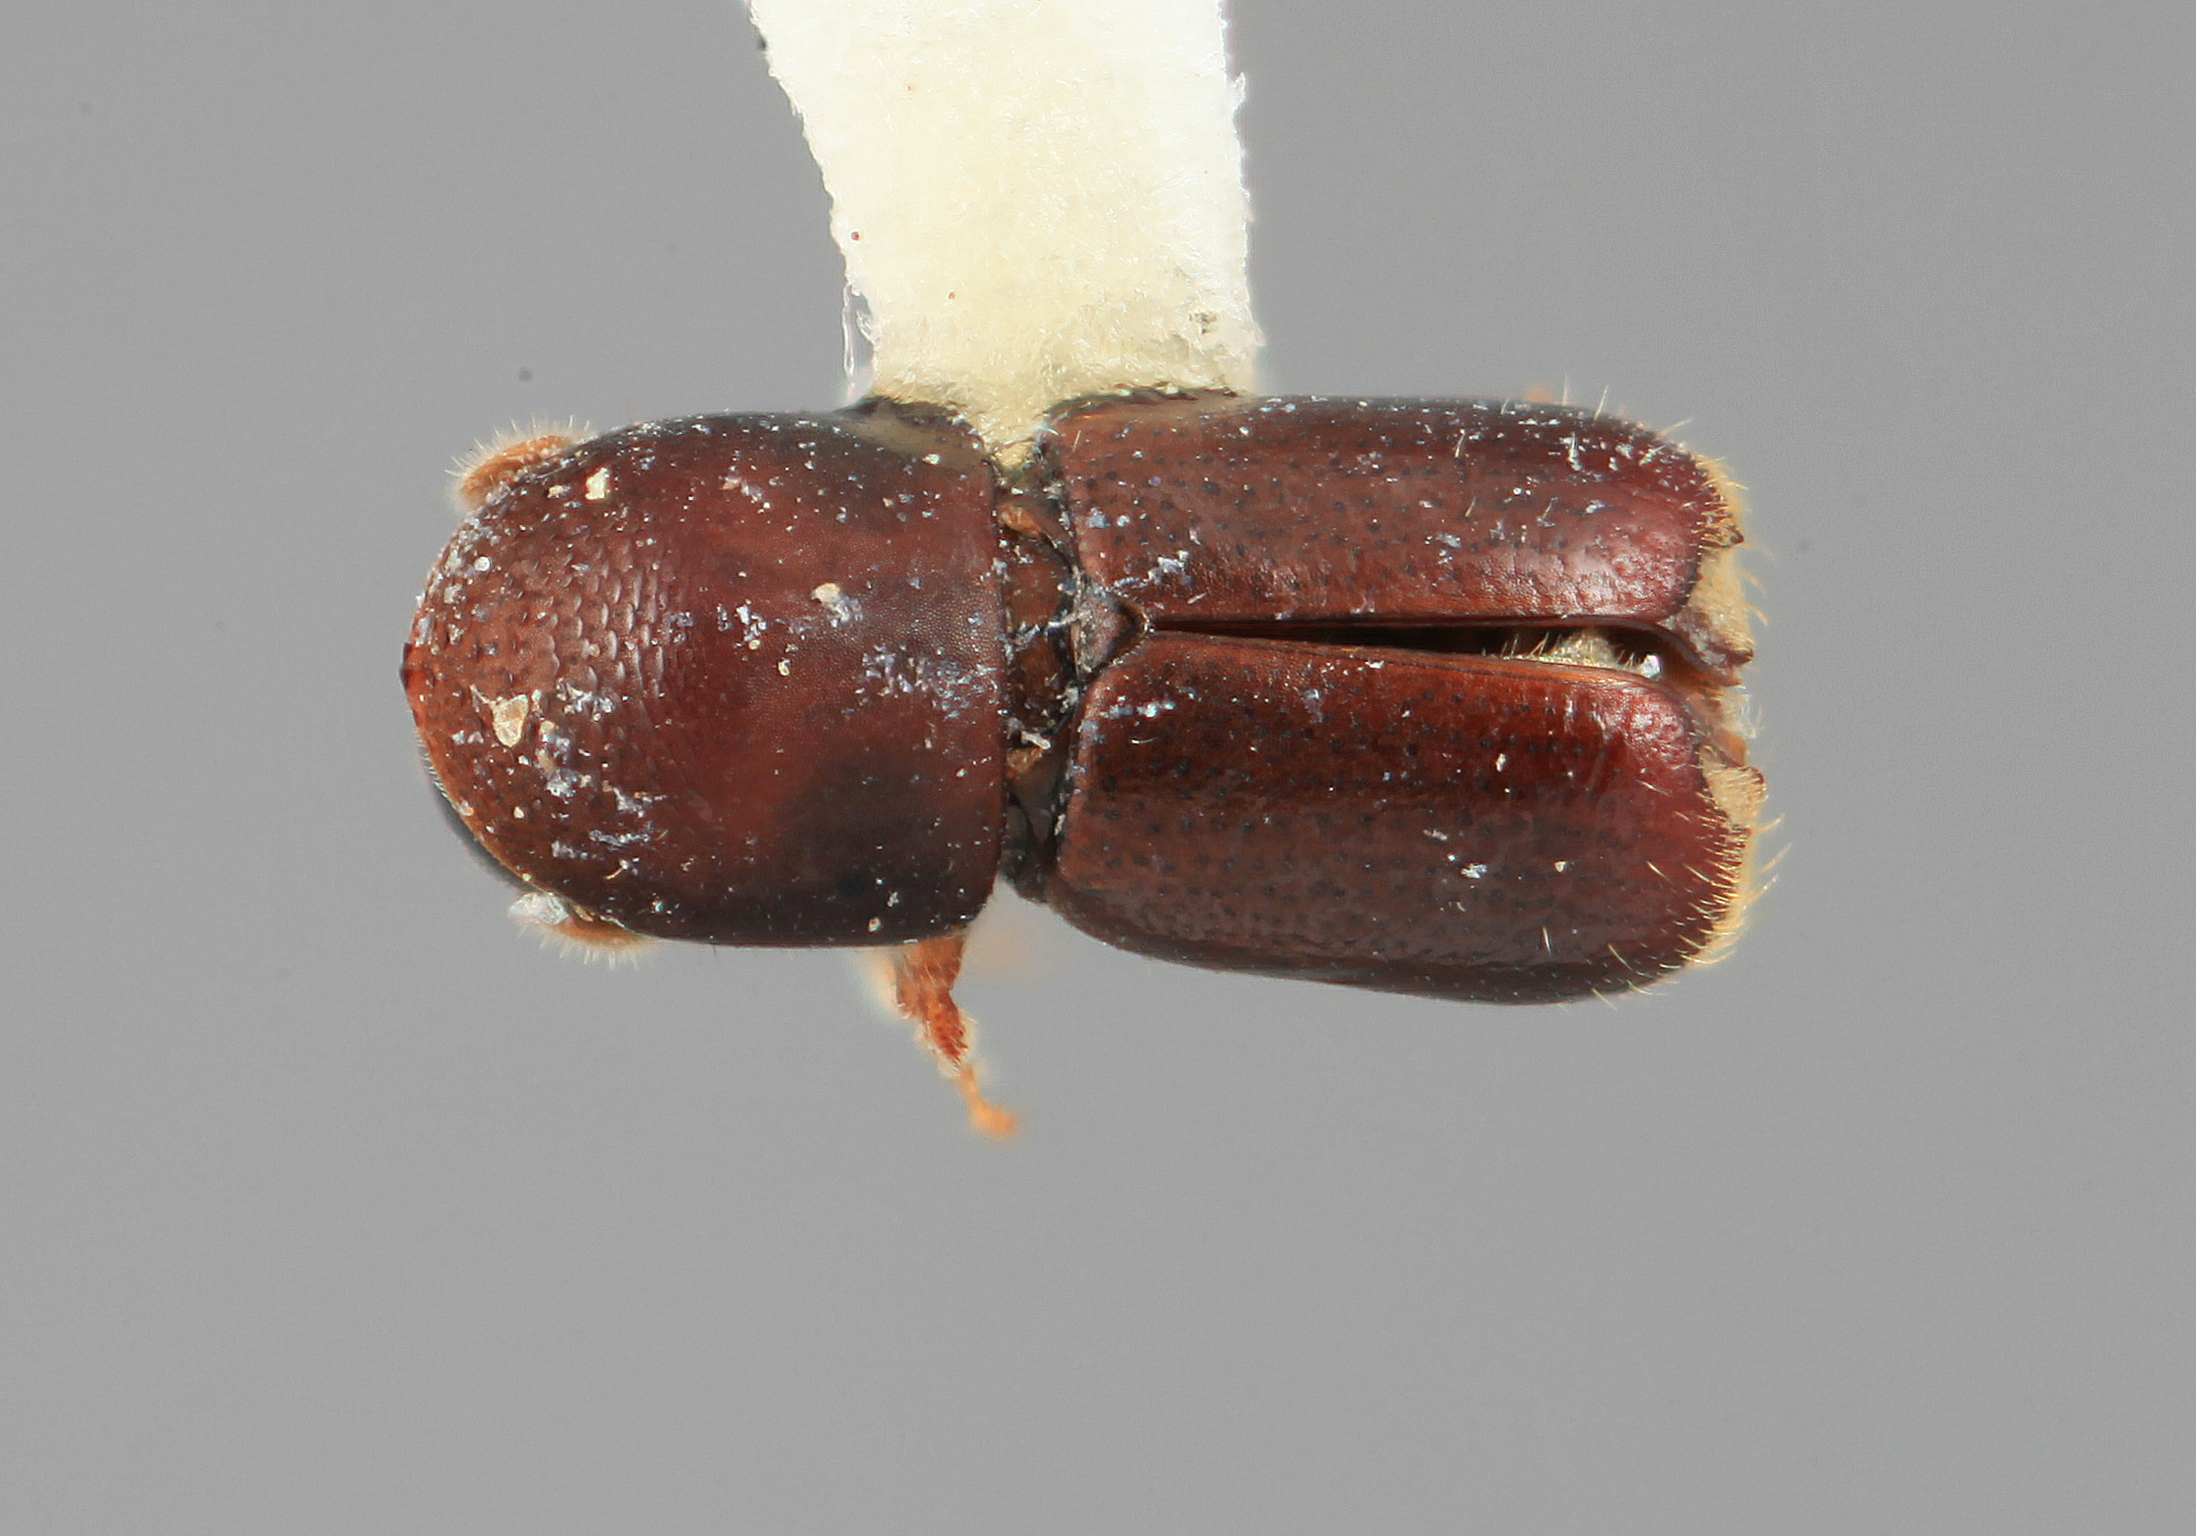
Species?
Microcorthylus curtus
